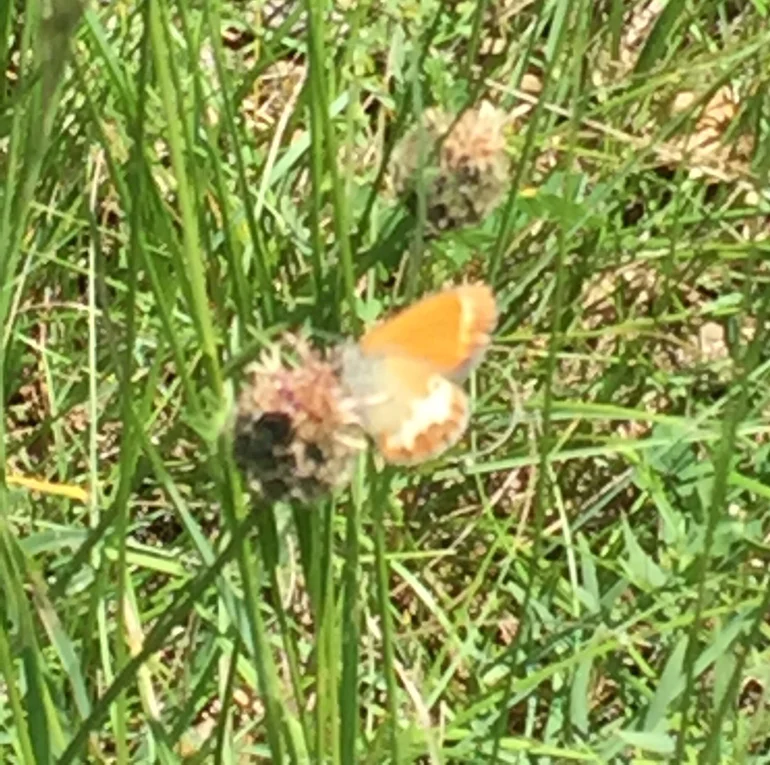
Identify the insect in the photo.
Coenonympha arcania
